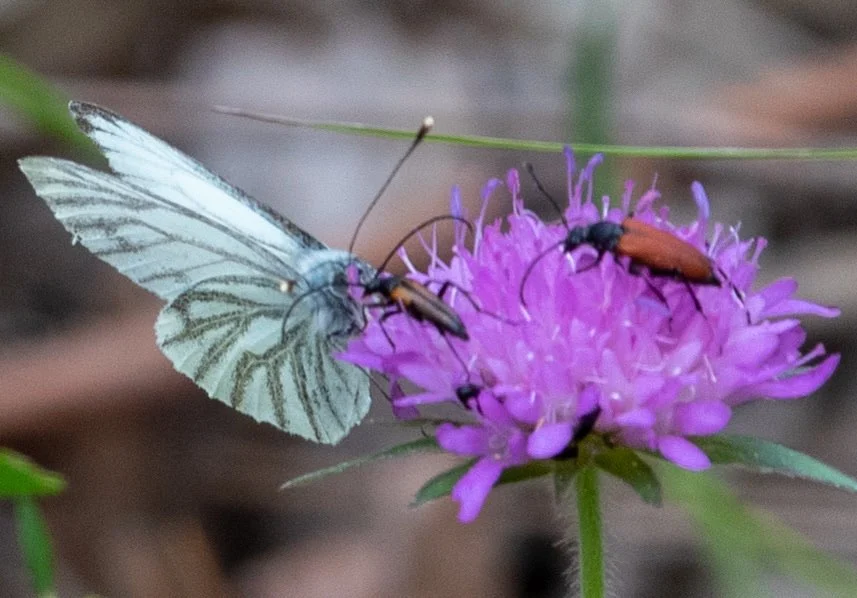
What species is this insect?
Pieris napi
